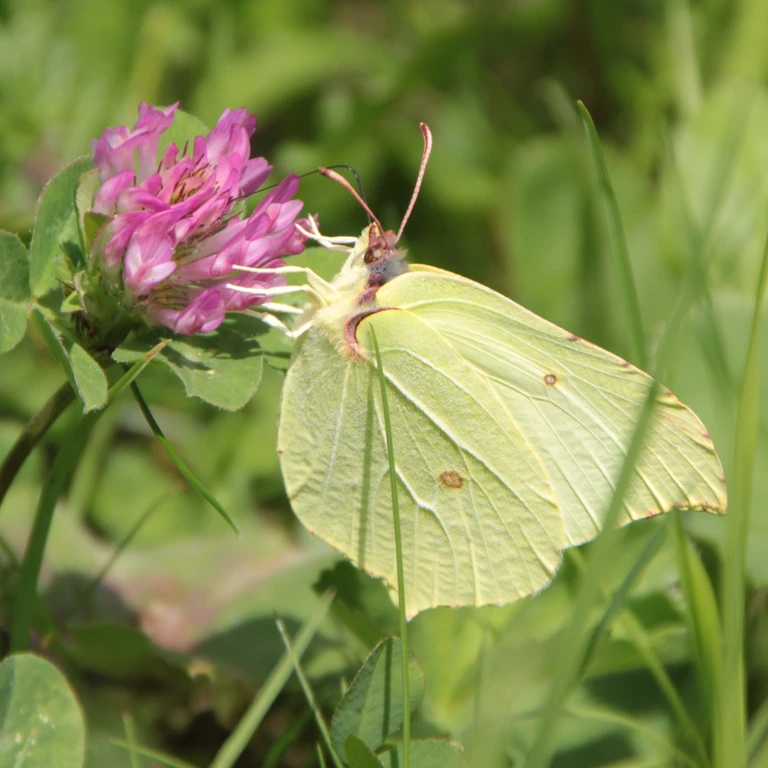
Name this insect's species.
Gonepteryx rhamni
